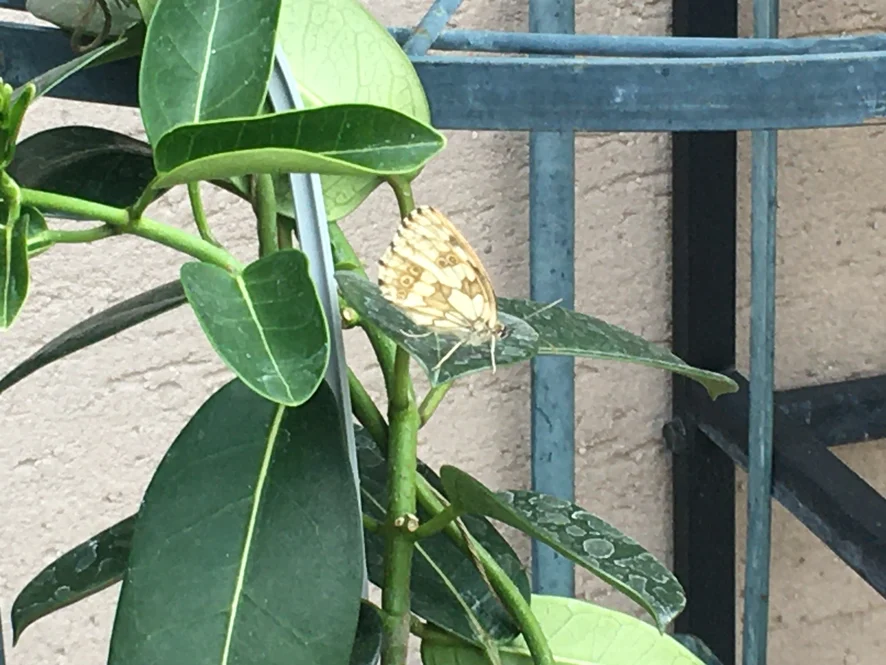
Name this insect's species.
Melanargia galathea
